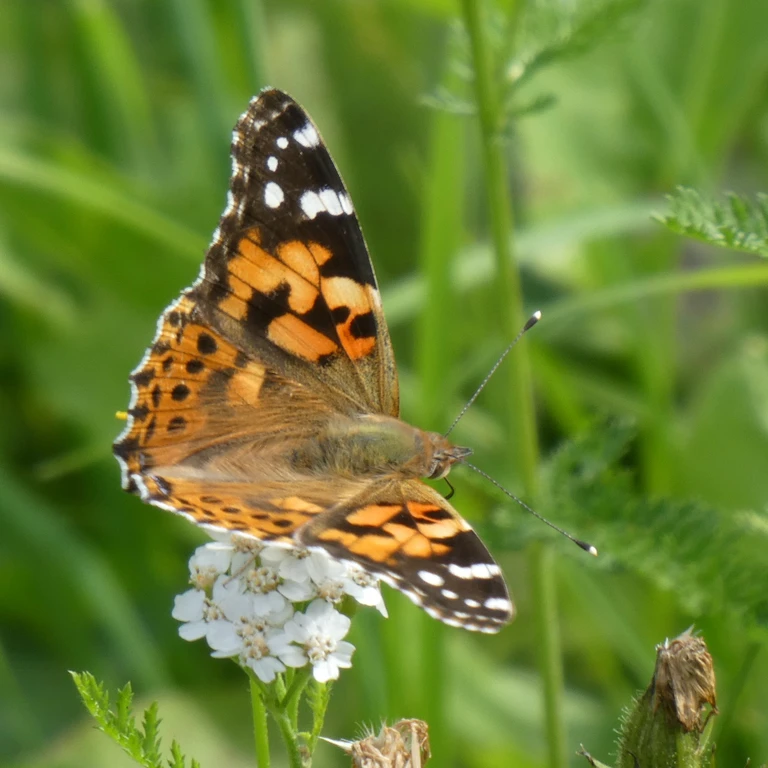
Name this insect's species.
Vanessa cardui
